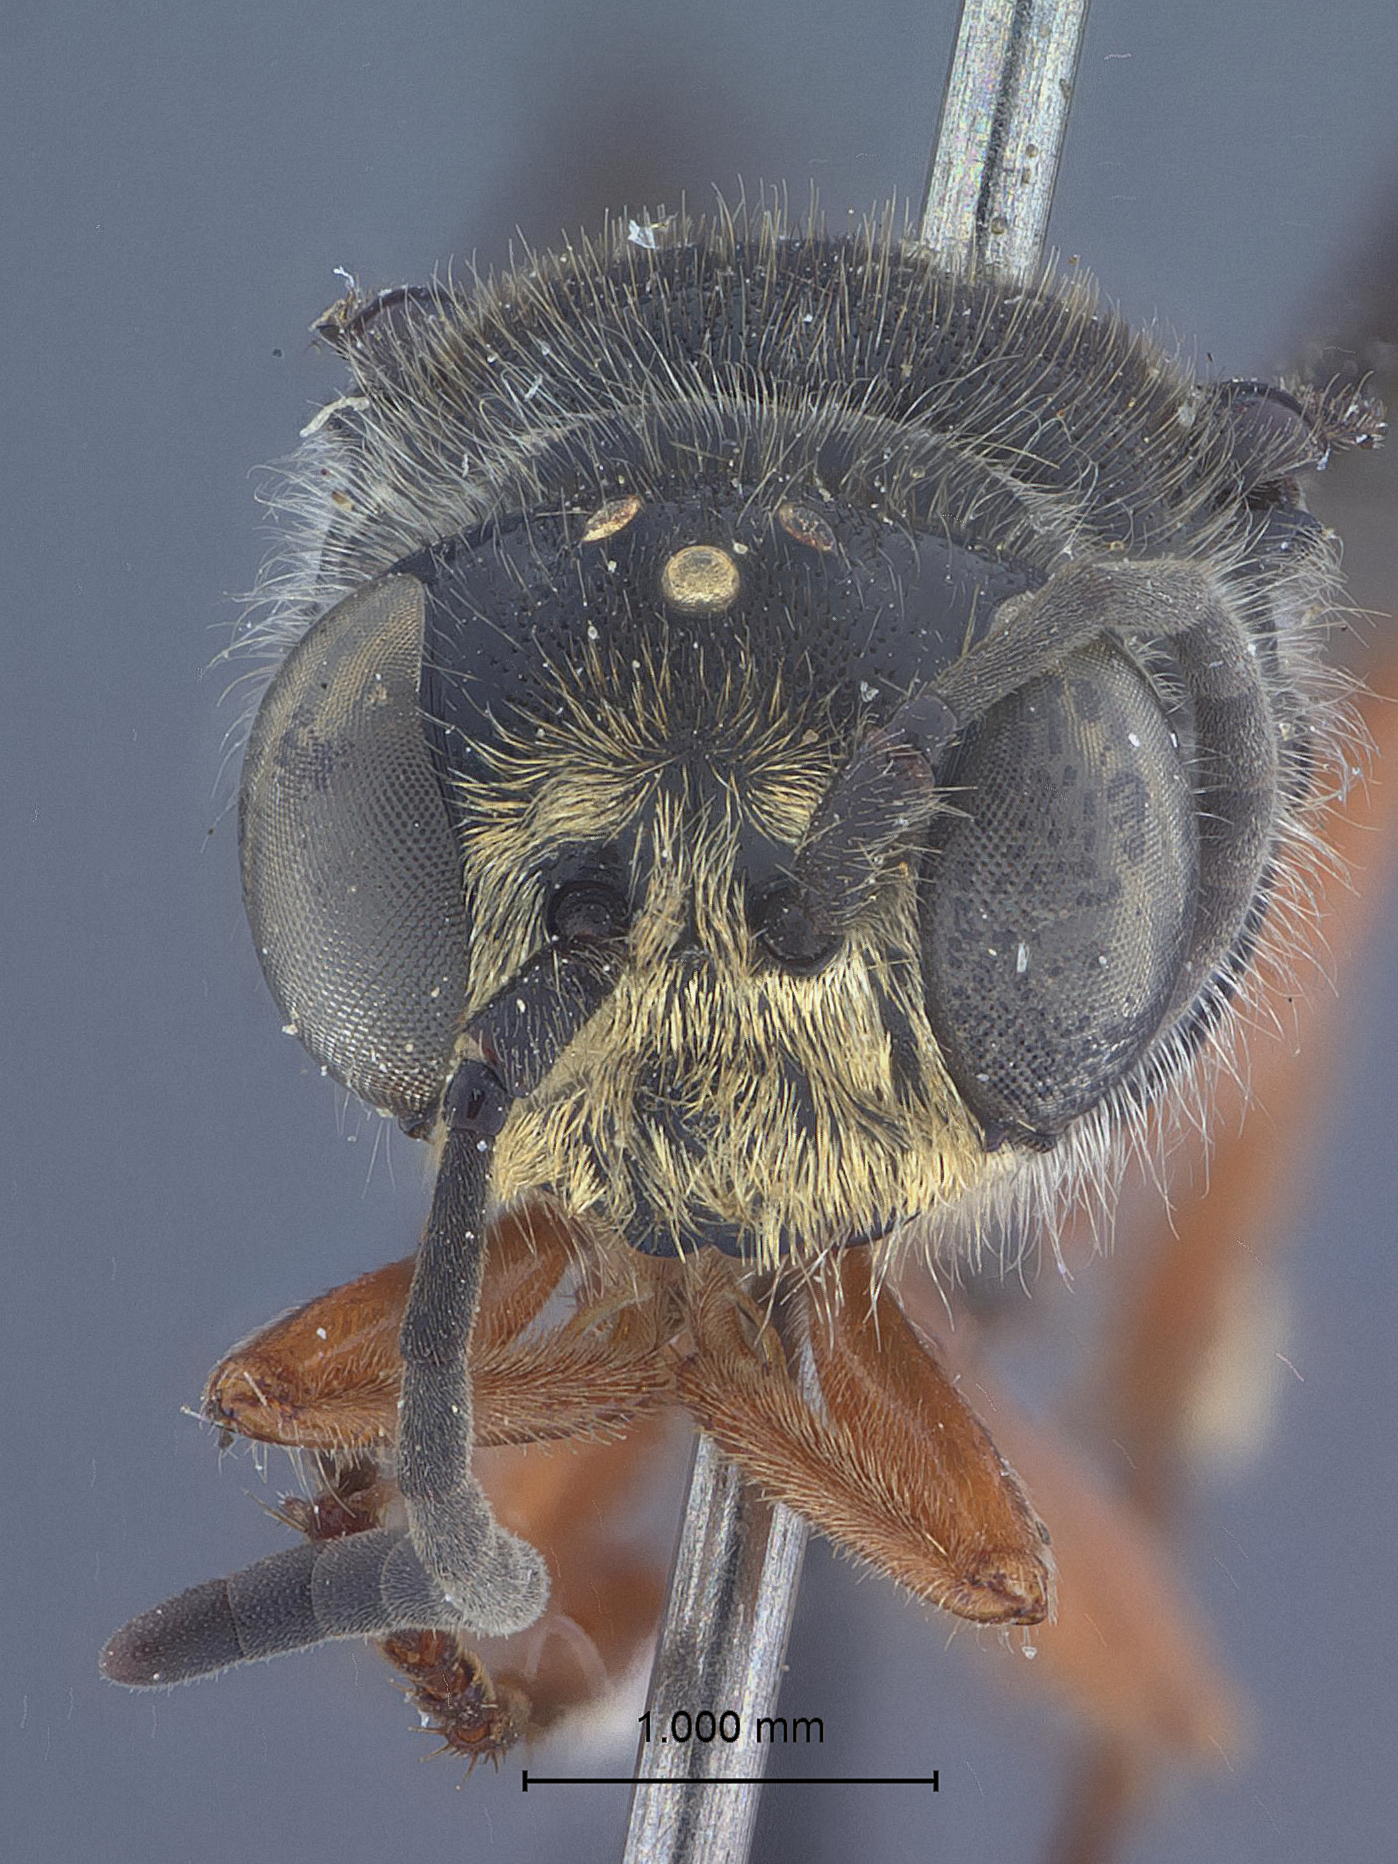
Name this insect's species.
Mimesa politiventris
